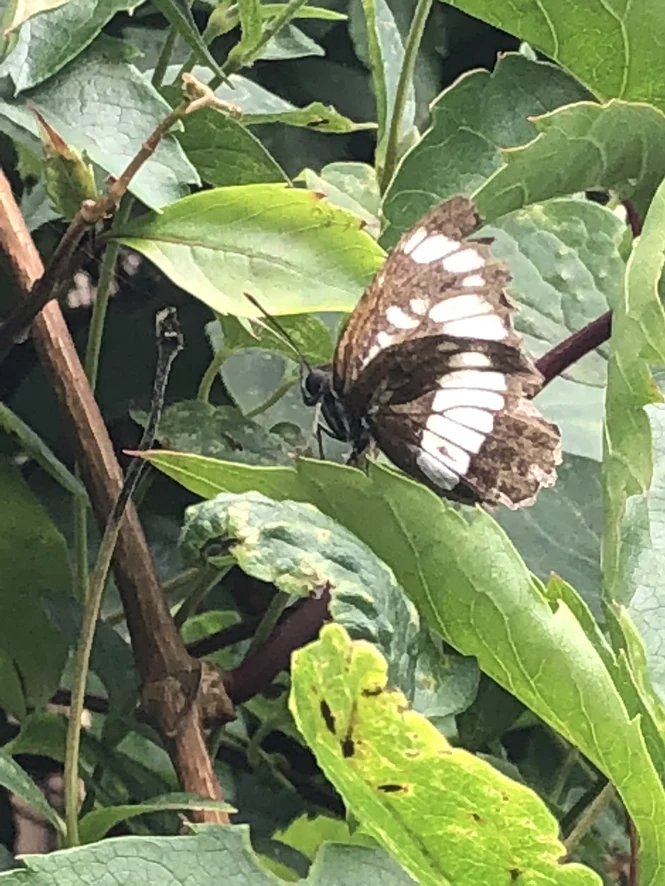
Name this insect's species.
Neptis rivularis
